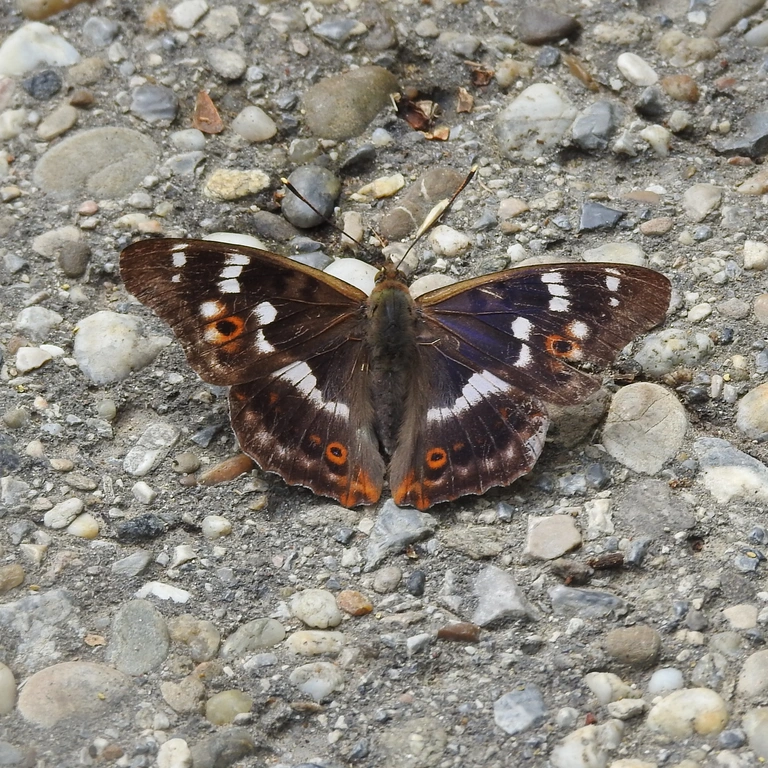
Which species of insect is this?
Apatura ilia
